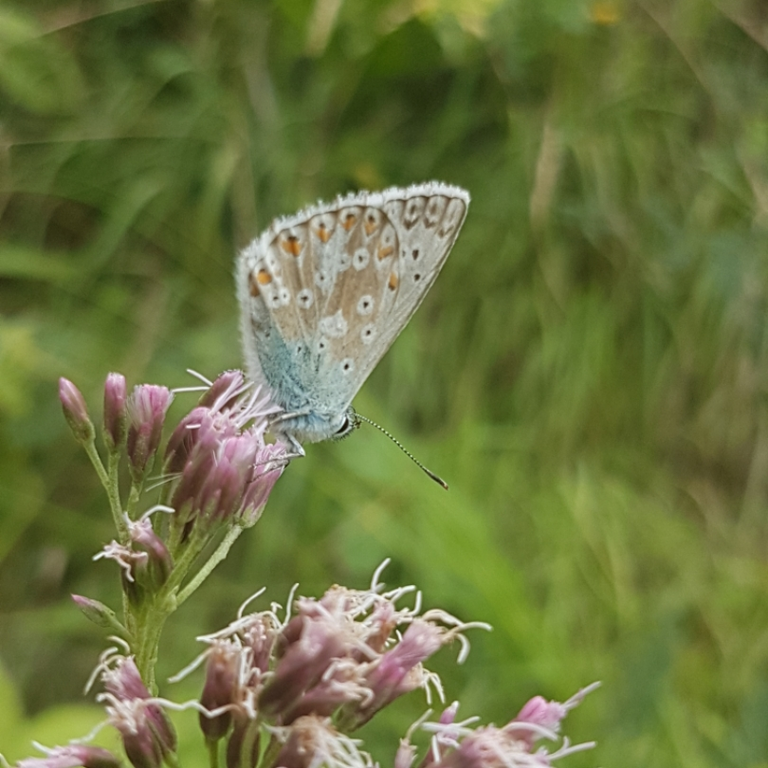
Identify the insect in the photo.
Lysandra coridon
